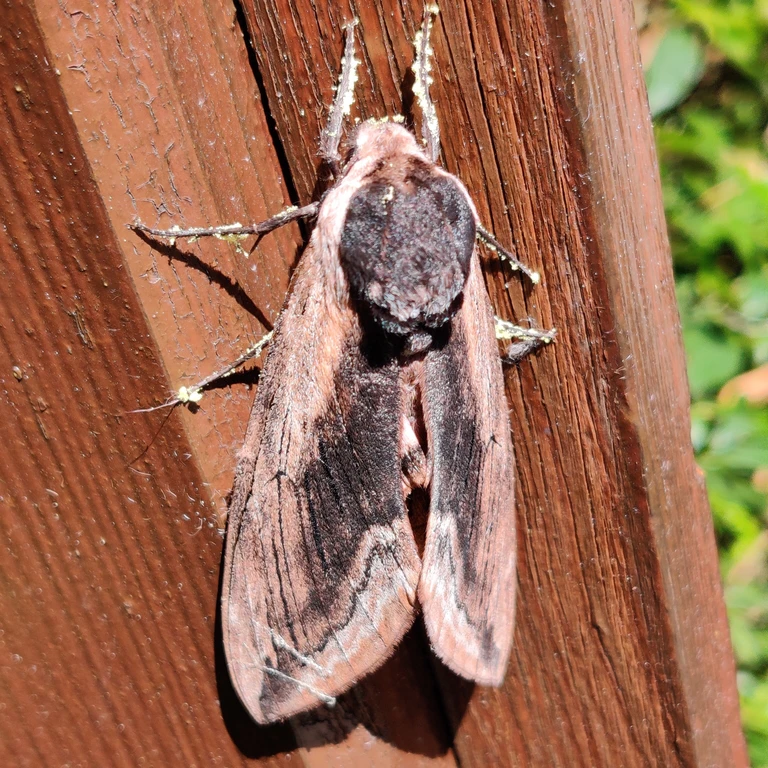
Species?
Sphinx ligustri
